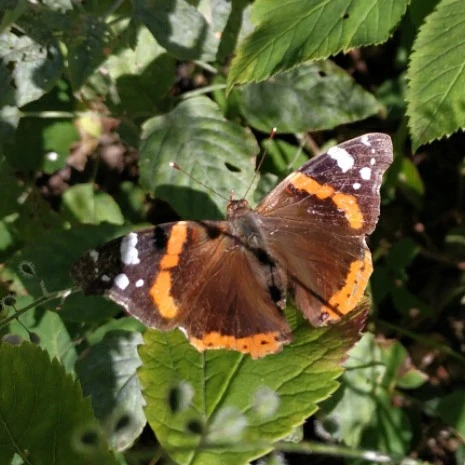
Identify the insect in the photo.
Vanessa atalanta
